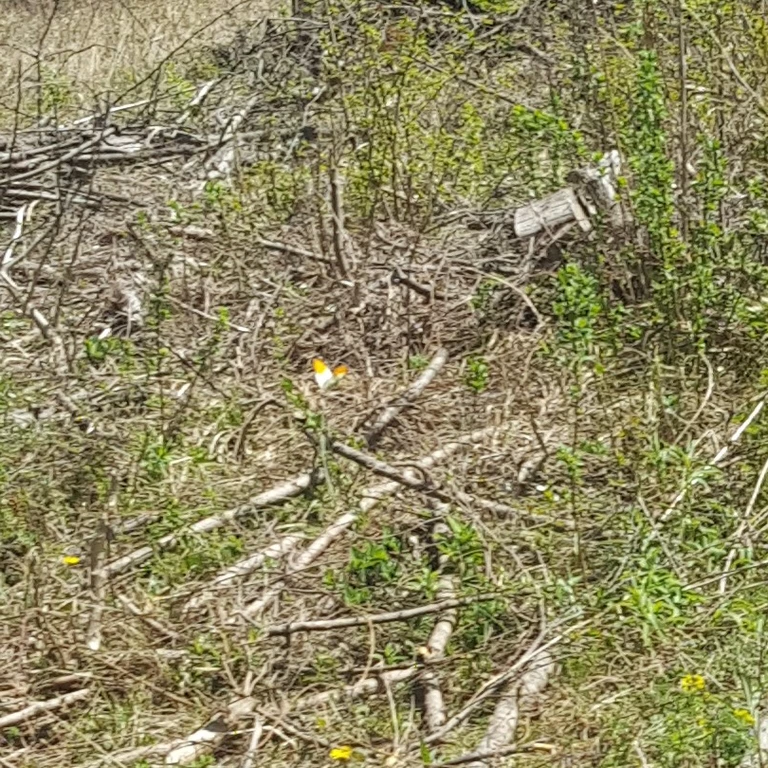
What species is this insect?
Anthocharis cardamines
